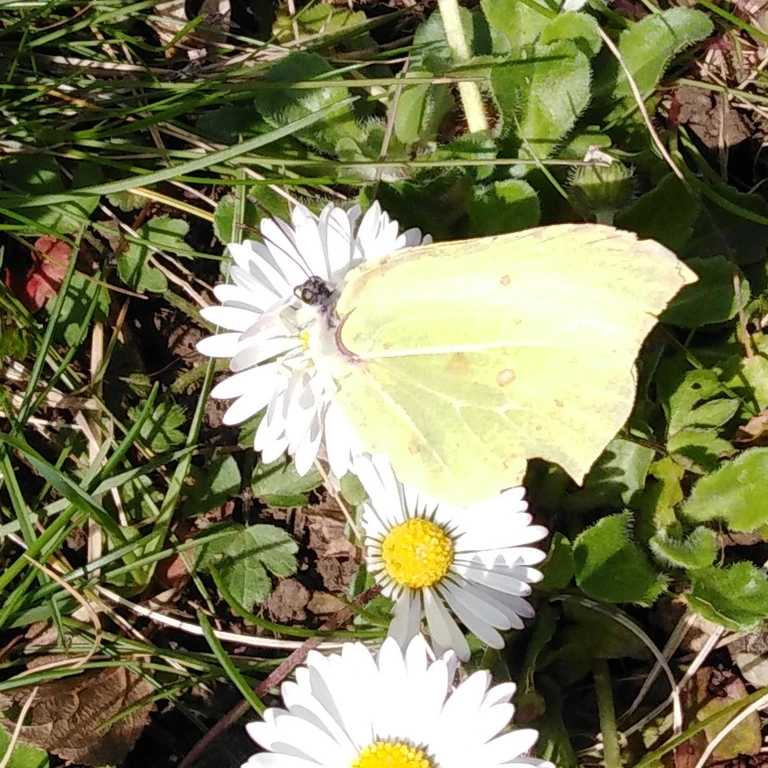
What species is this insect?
Gonepteryx rhamni
